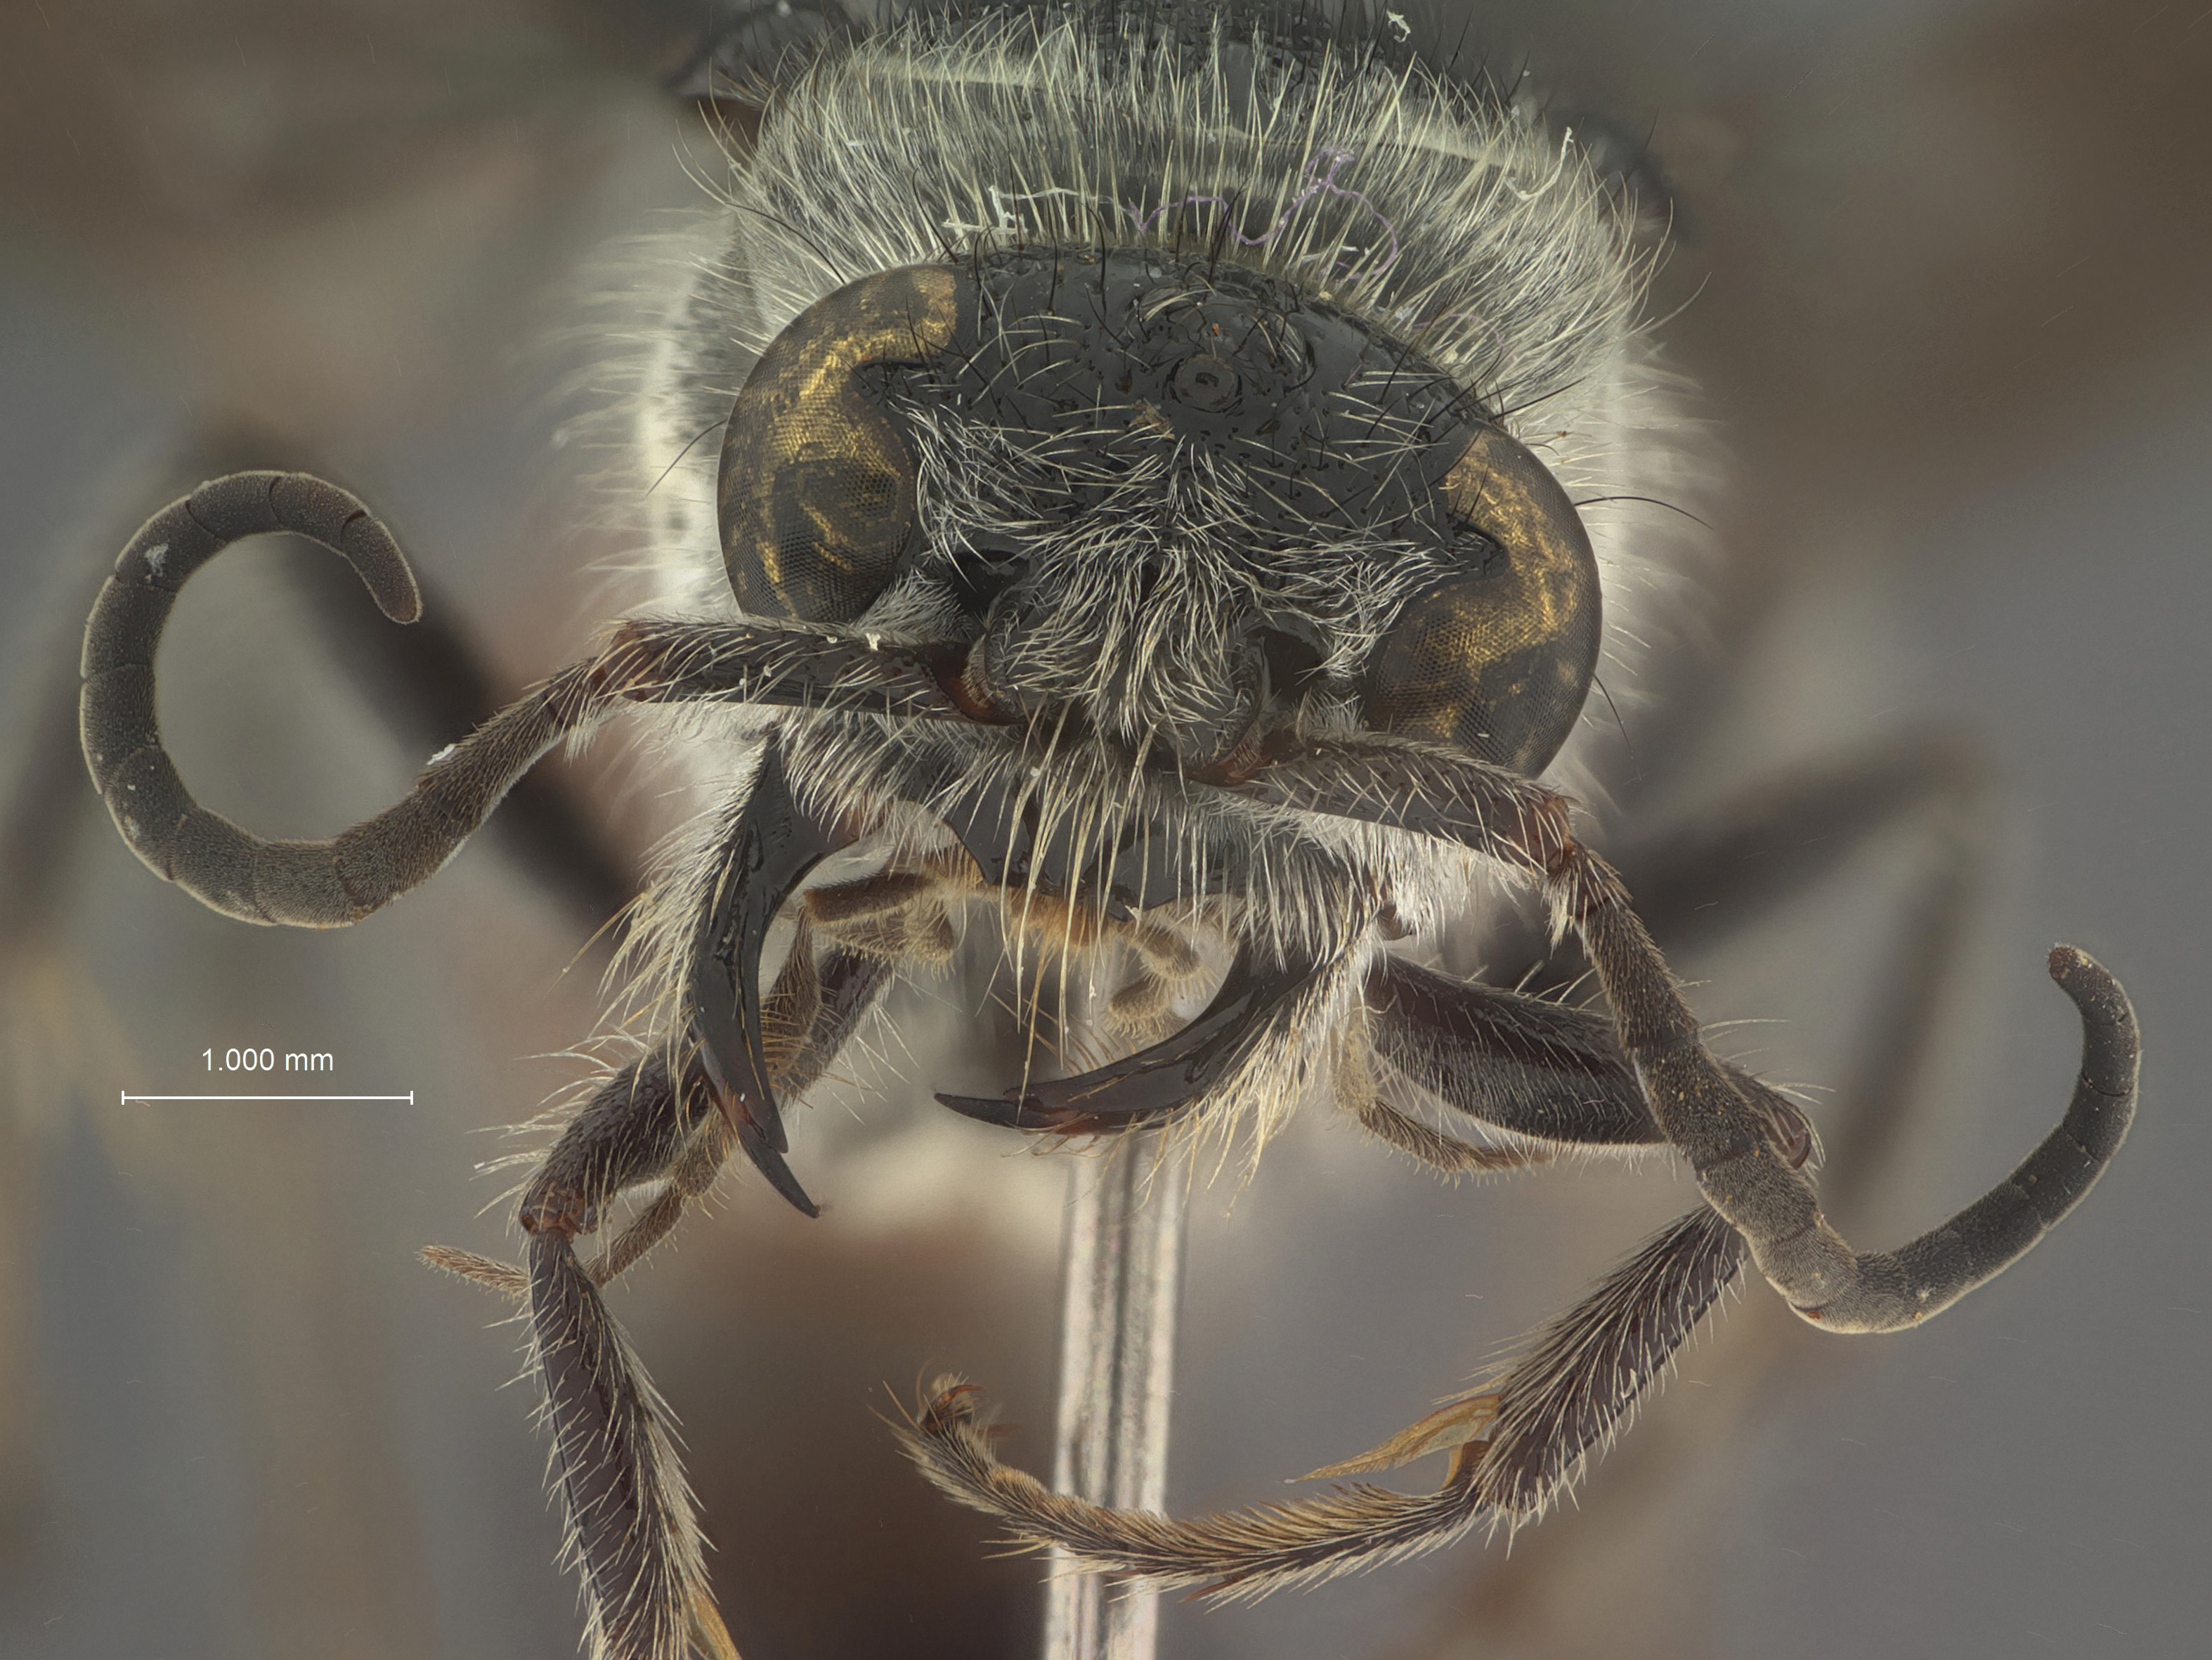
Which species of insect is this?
Trogaspidia tridepressa
